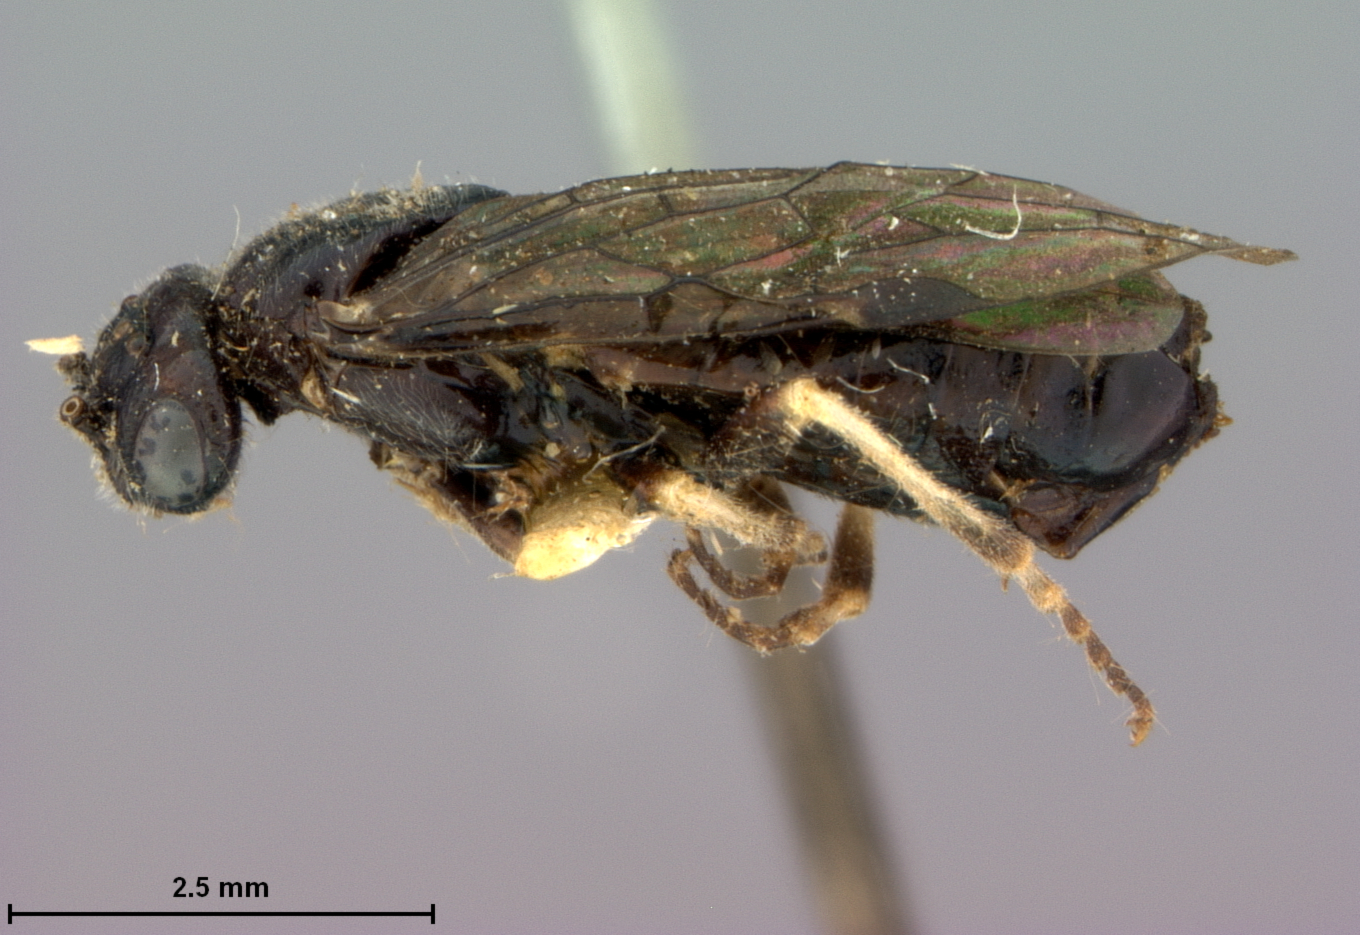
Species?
Lophyrus gillettei
